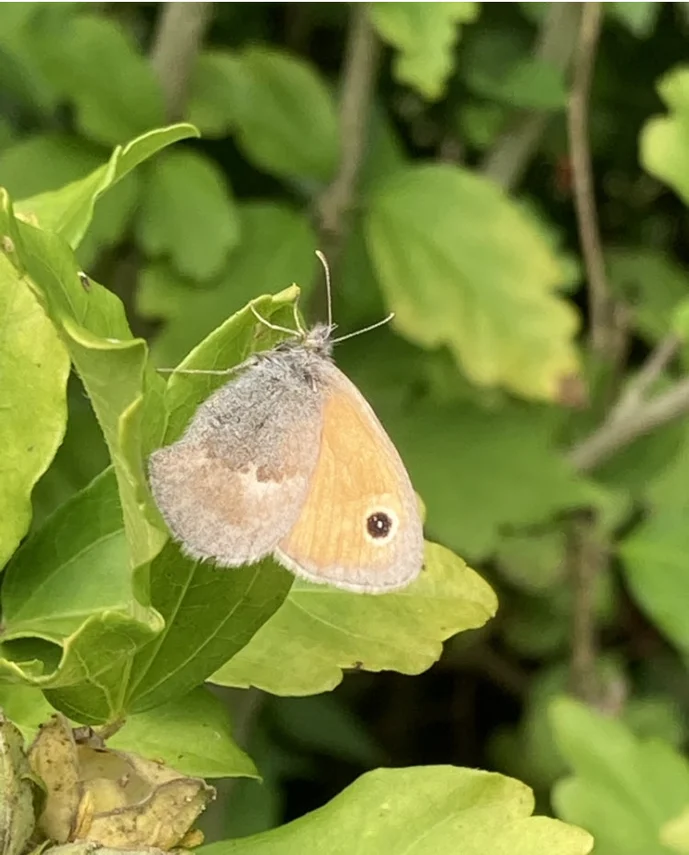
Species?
Coenonympha pamphilus
